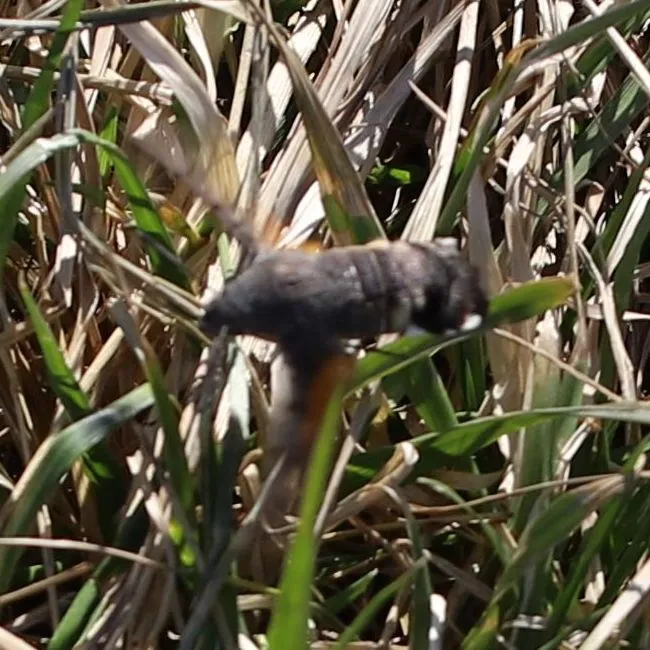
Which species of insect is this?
Macroglossum stellatarum
